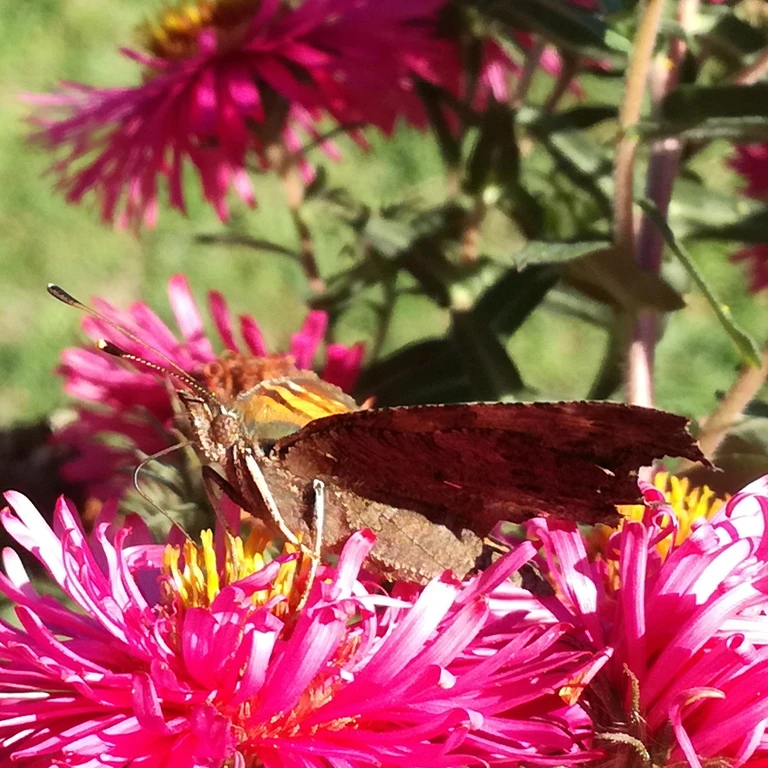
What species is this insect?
Polygonia c-album
